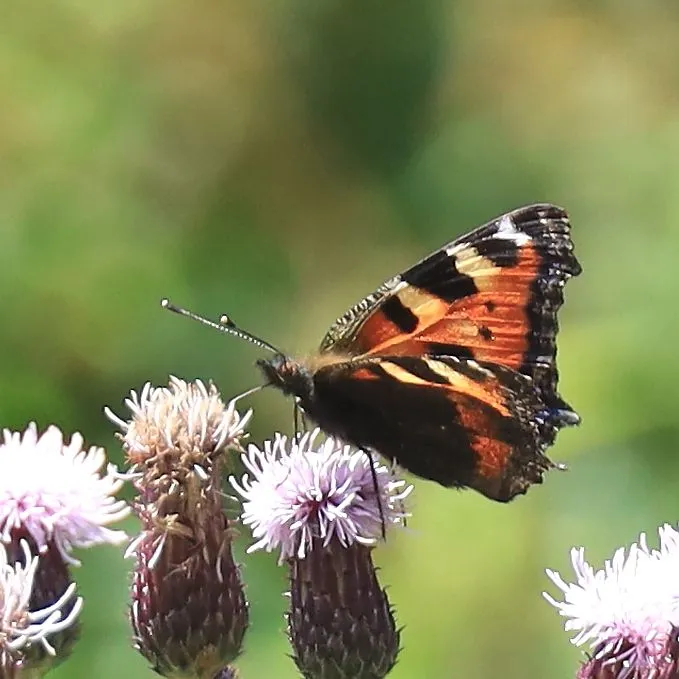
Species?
Aglais urticae
